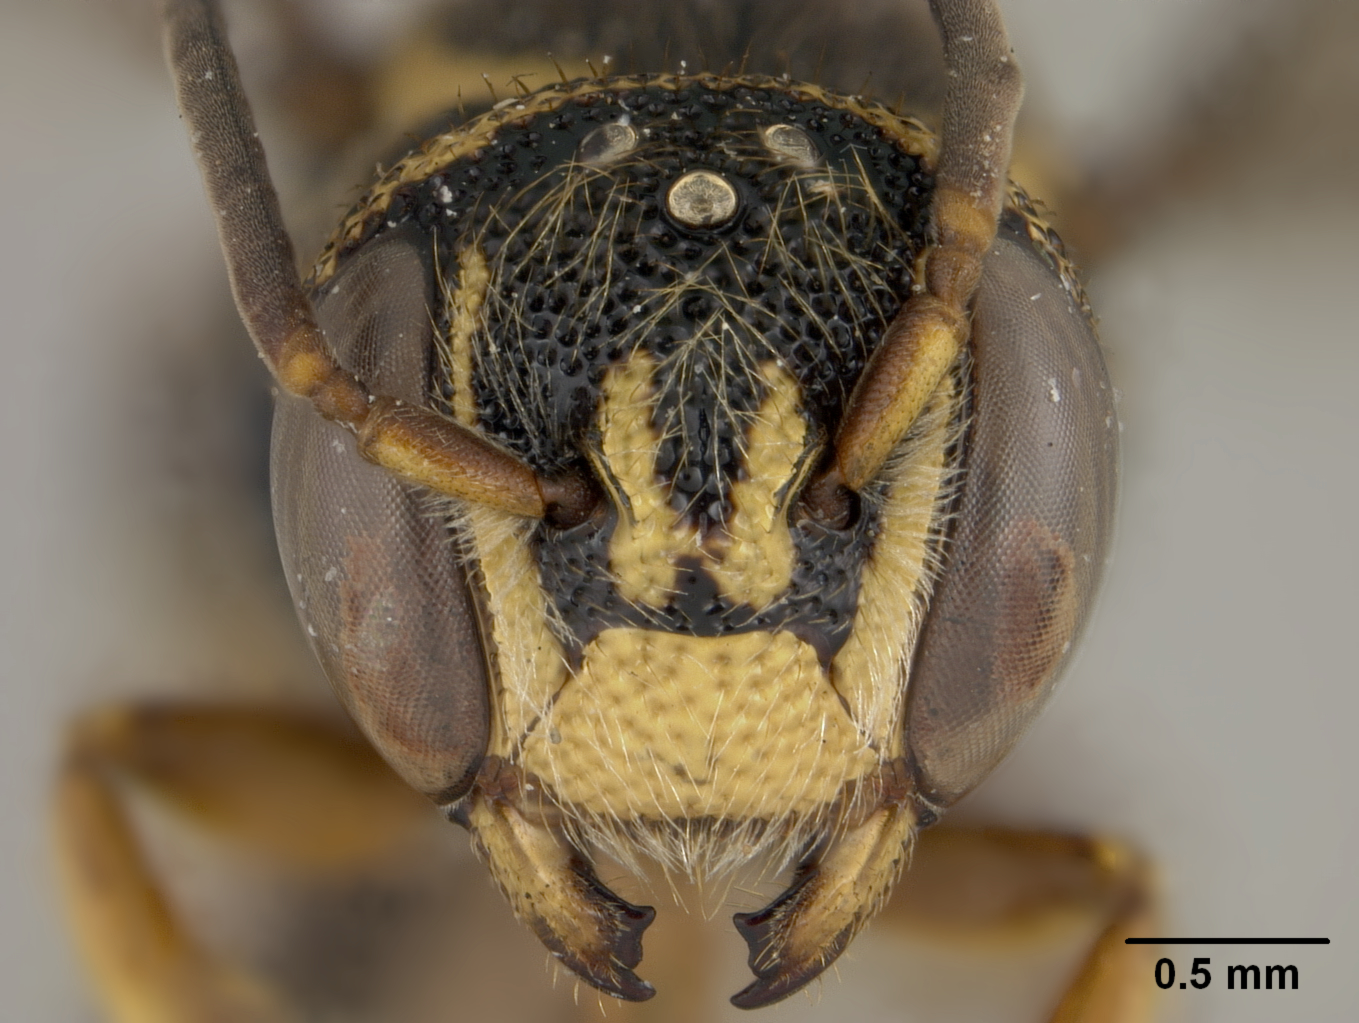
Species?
Dianthidium callorhinum
